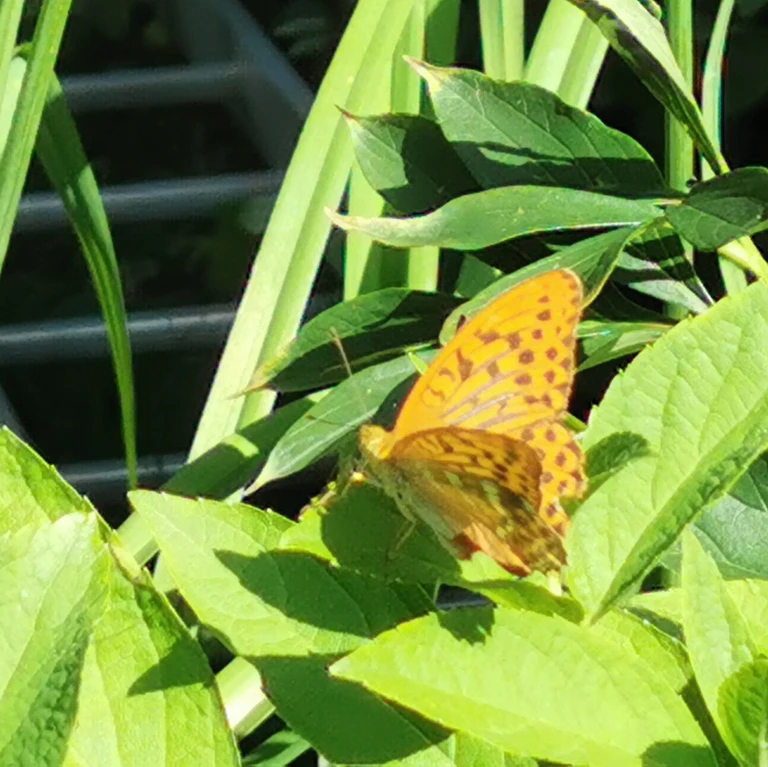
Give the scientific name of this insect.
Argynnis paphia
